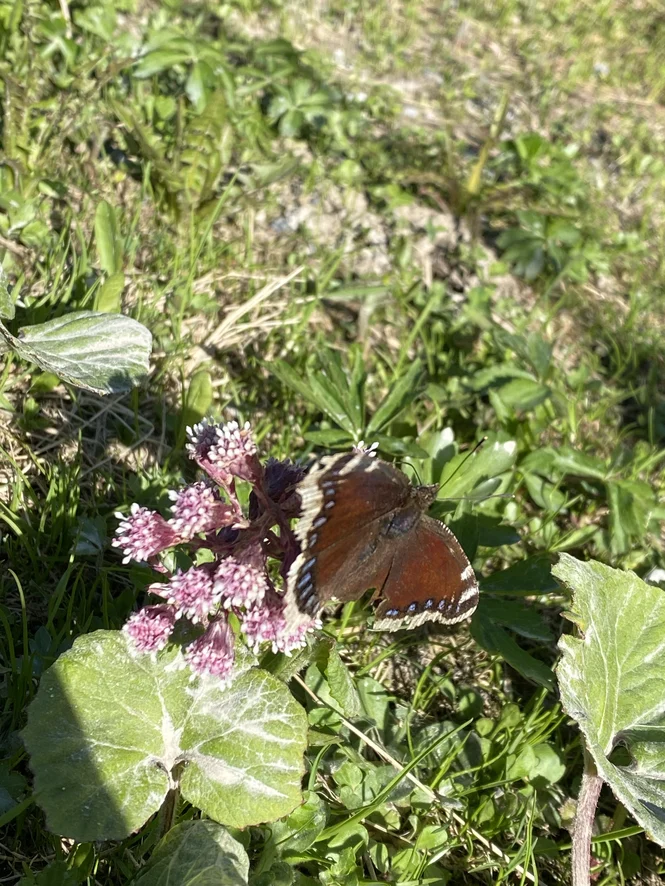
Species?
Nymphalis antiopa
